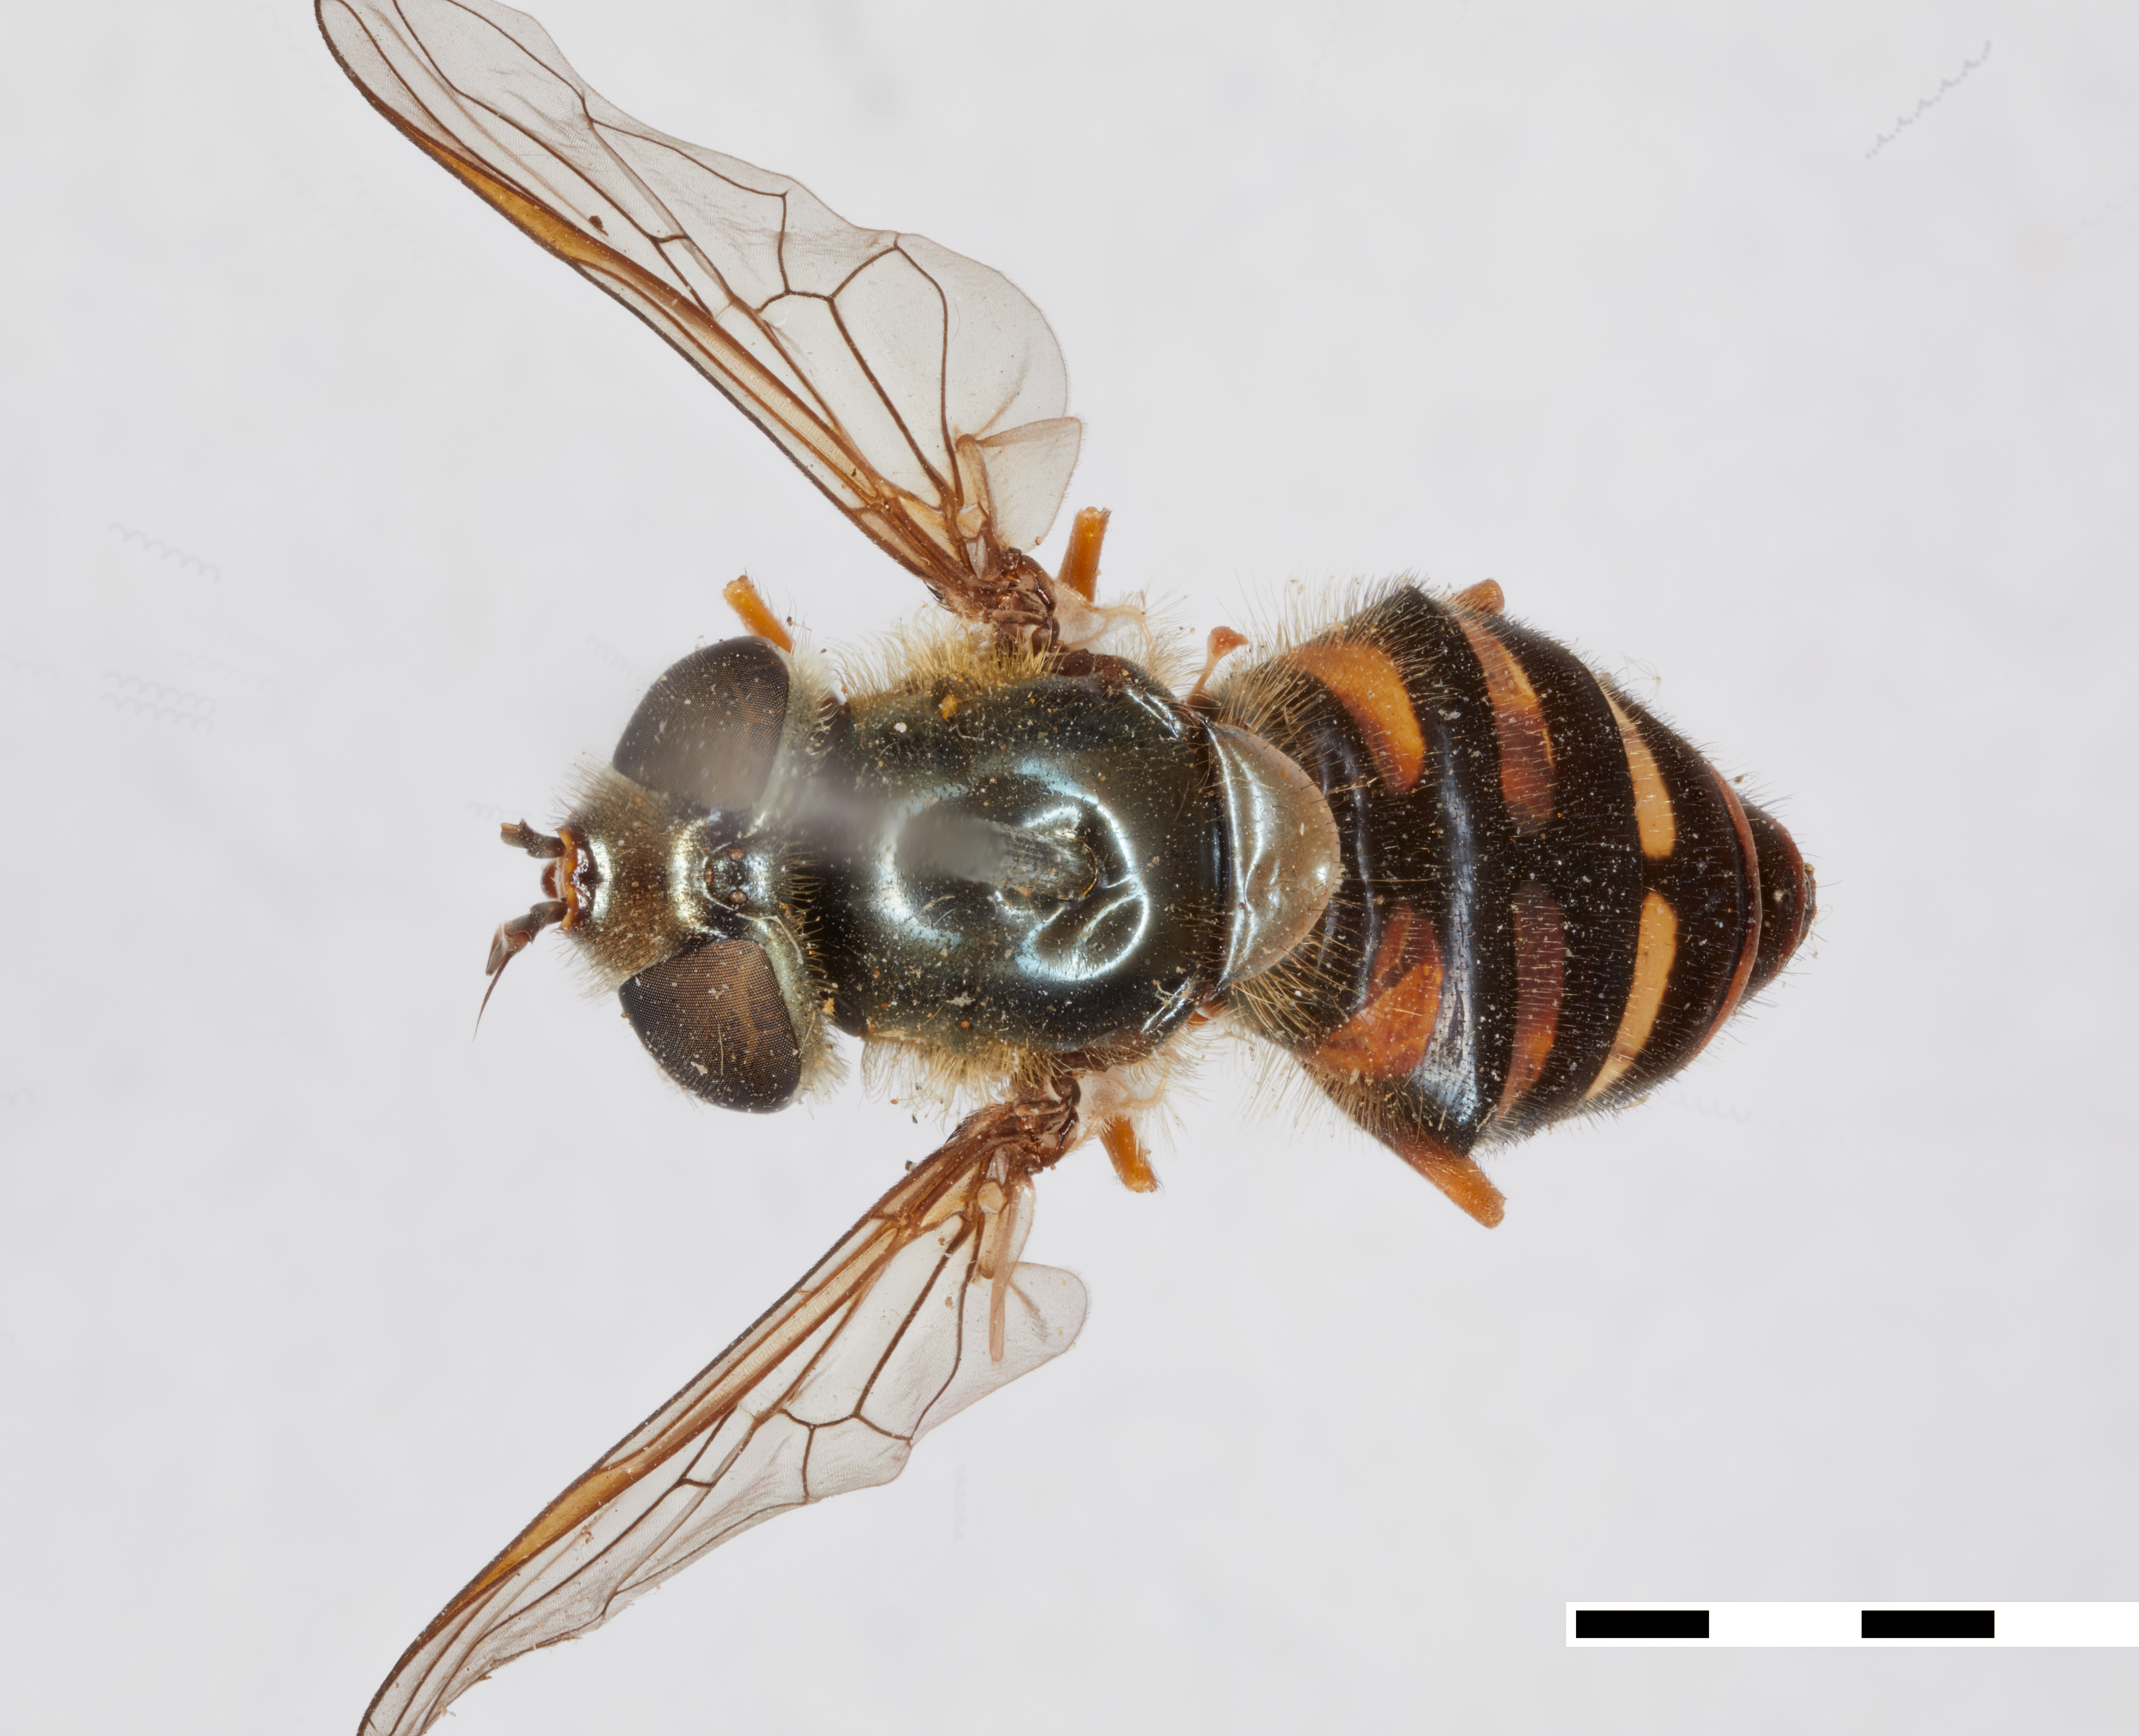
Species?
Syrphus sodalis
